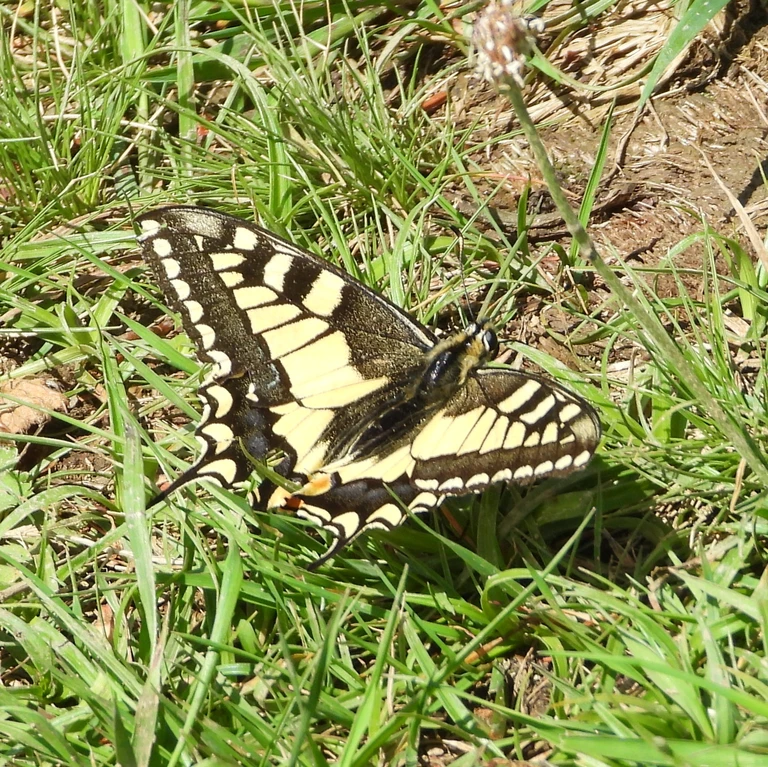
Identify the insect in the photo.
Papilio machaon
